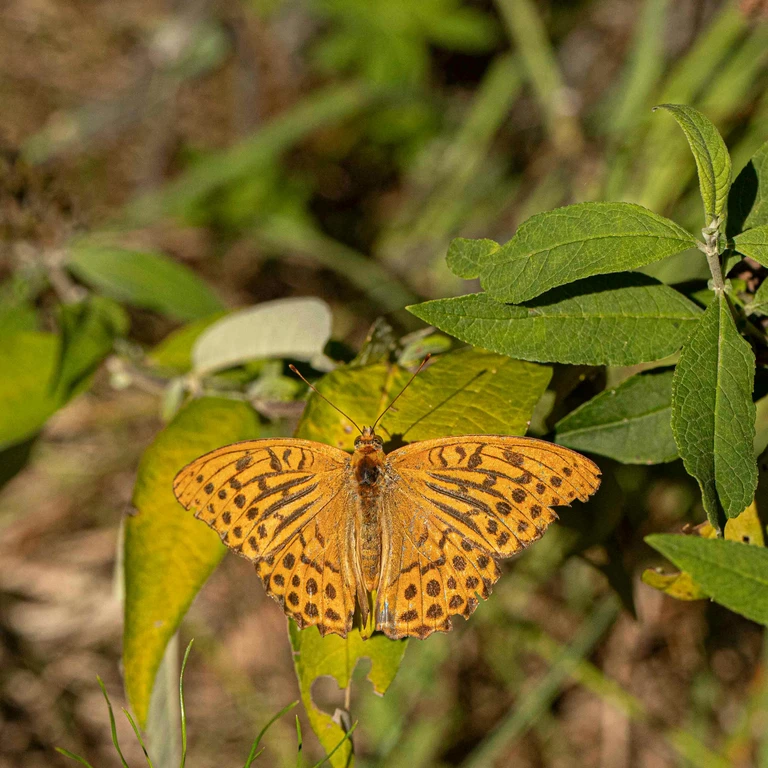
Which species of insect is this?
Argynnis paphia
